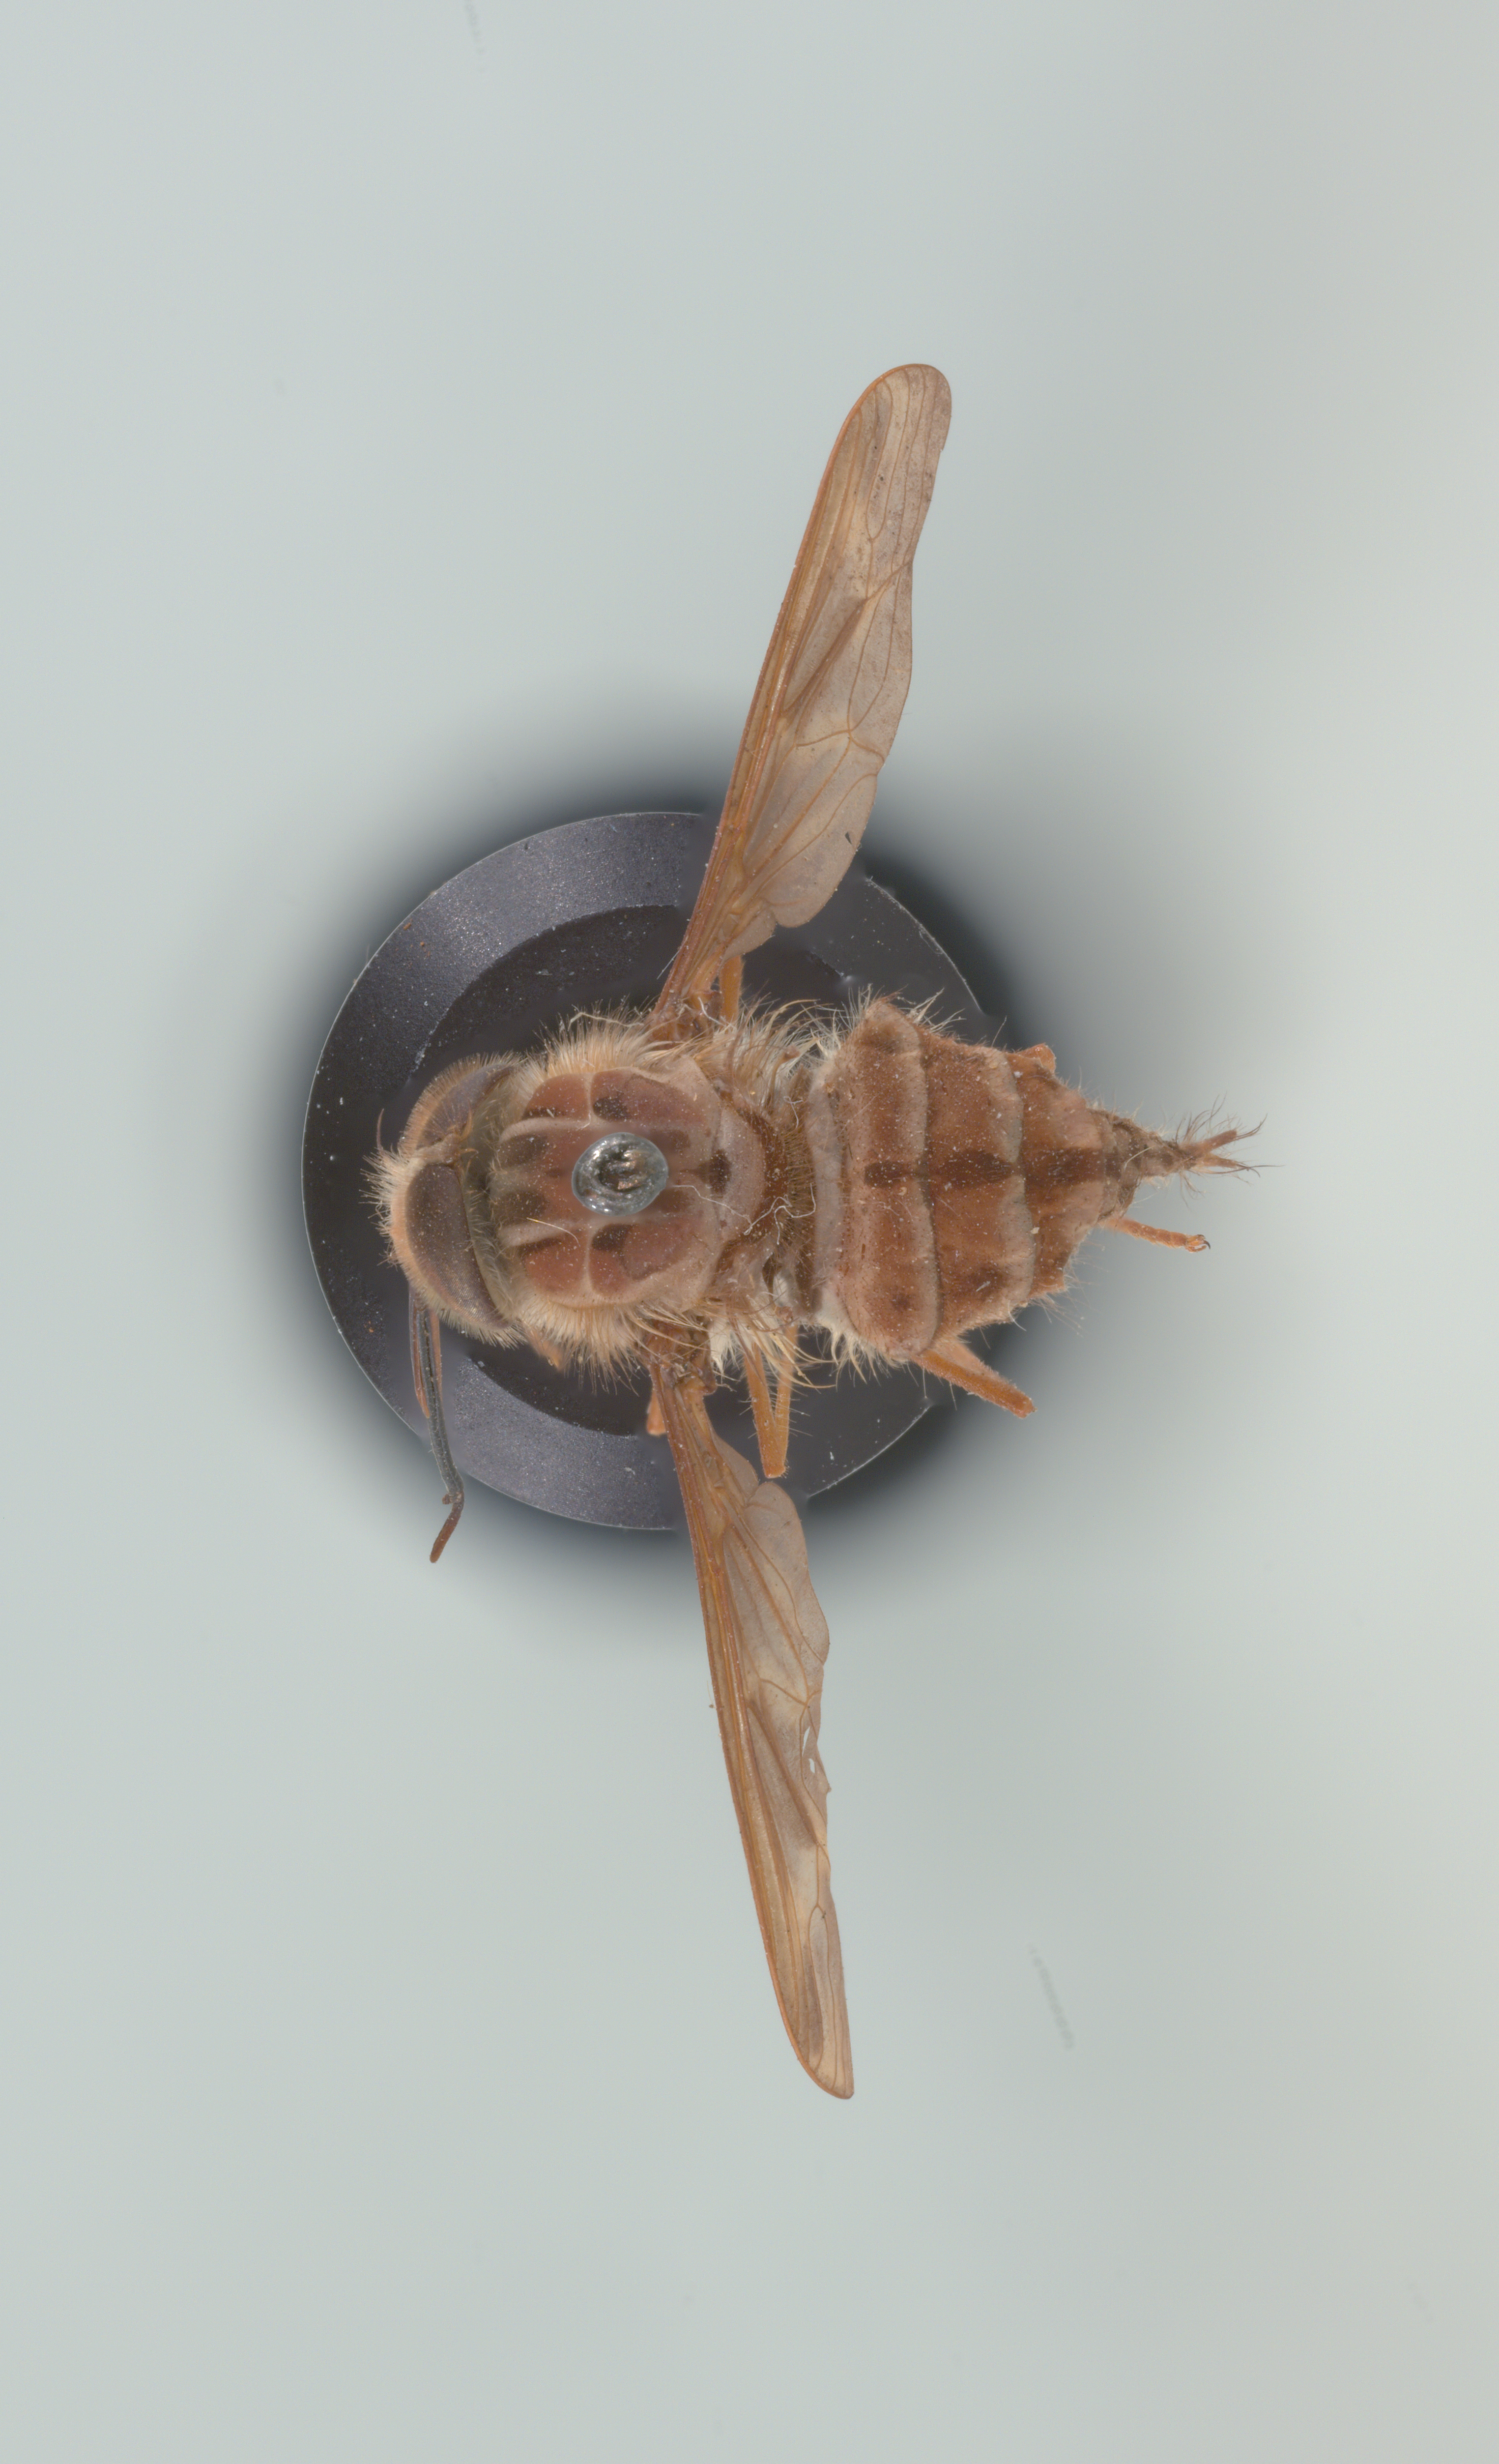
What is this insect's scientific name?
Hirmoneura nubipennis (also Trichophthalma nubipennis)
